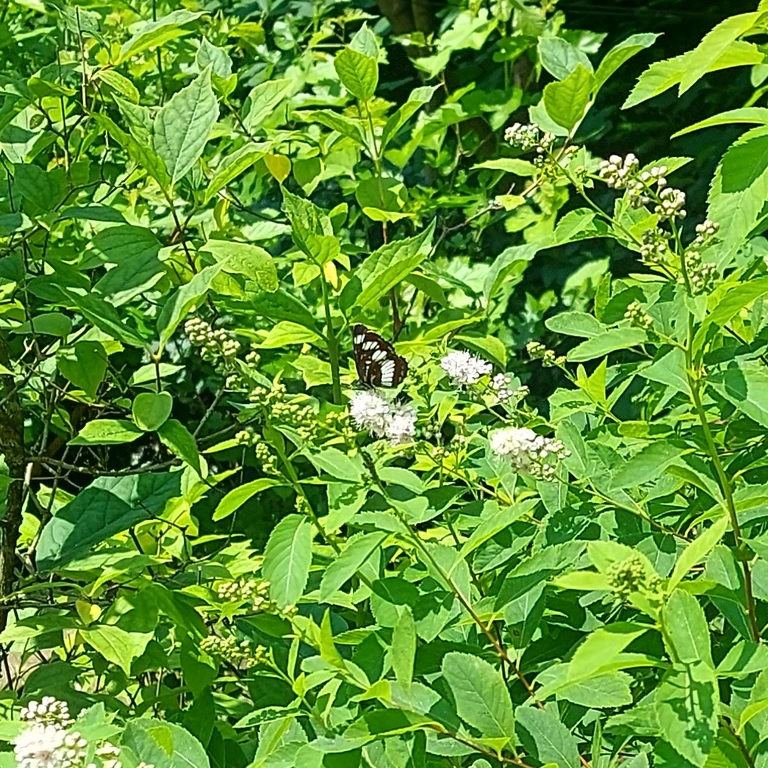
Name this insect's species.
Neptis rivularis
